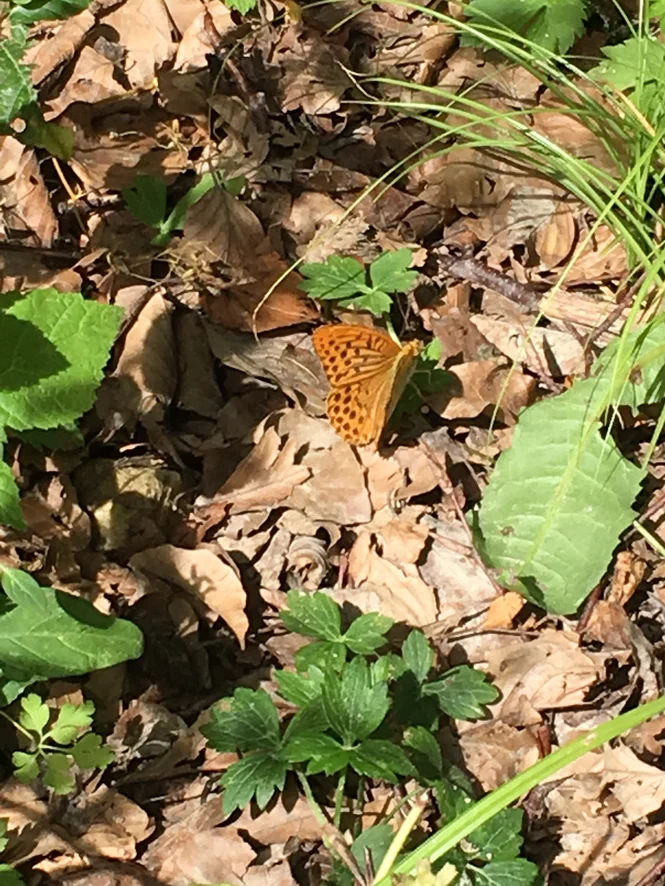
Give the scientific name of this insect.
Argynnis paphia
